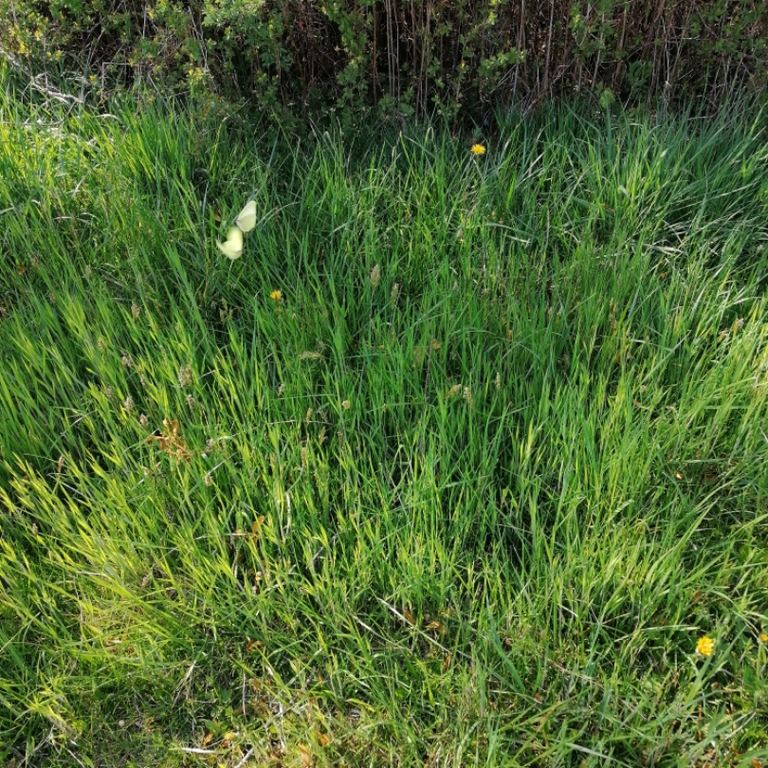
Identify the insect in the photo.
Gonepteryx rhamni
